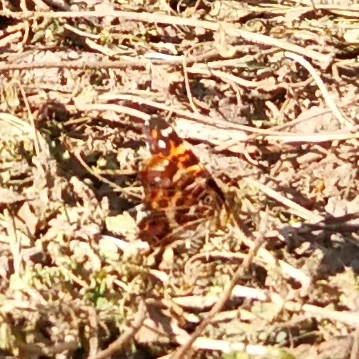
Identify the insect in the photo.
Araschnia levana
